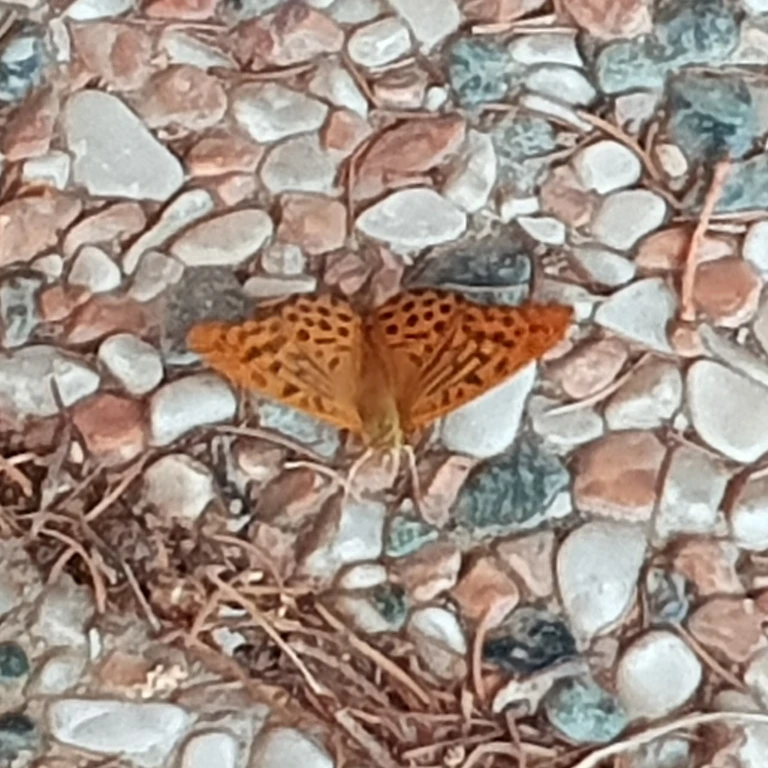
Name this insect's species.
Argynnis paphia
